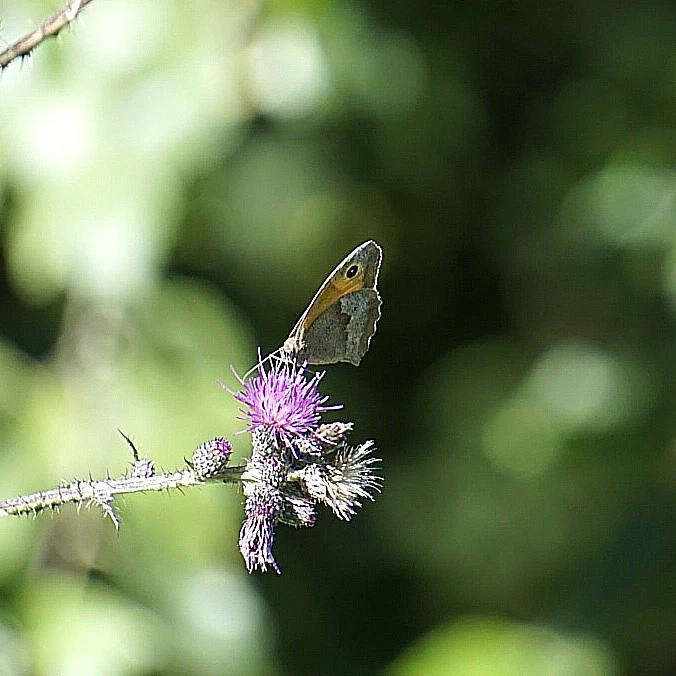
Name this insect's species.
Maniola jurtina
